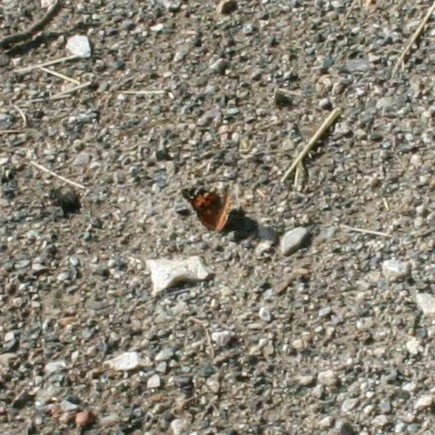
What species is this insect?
Vanessa cardui
